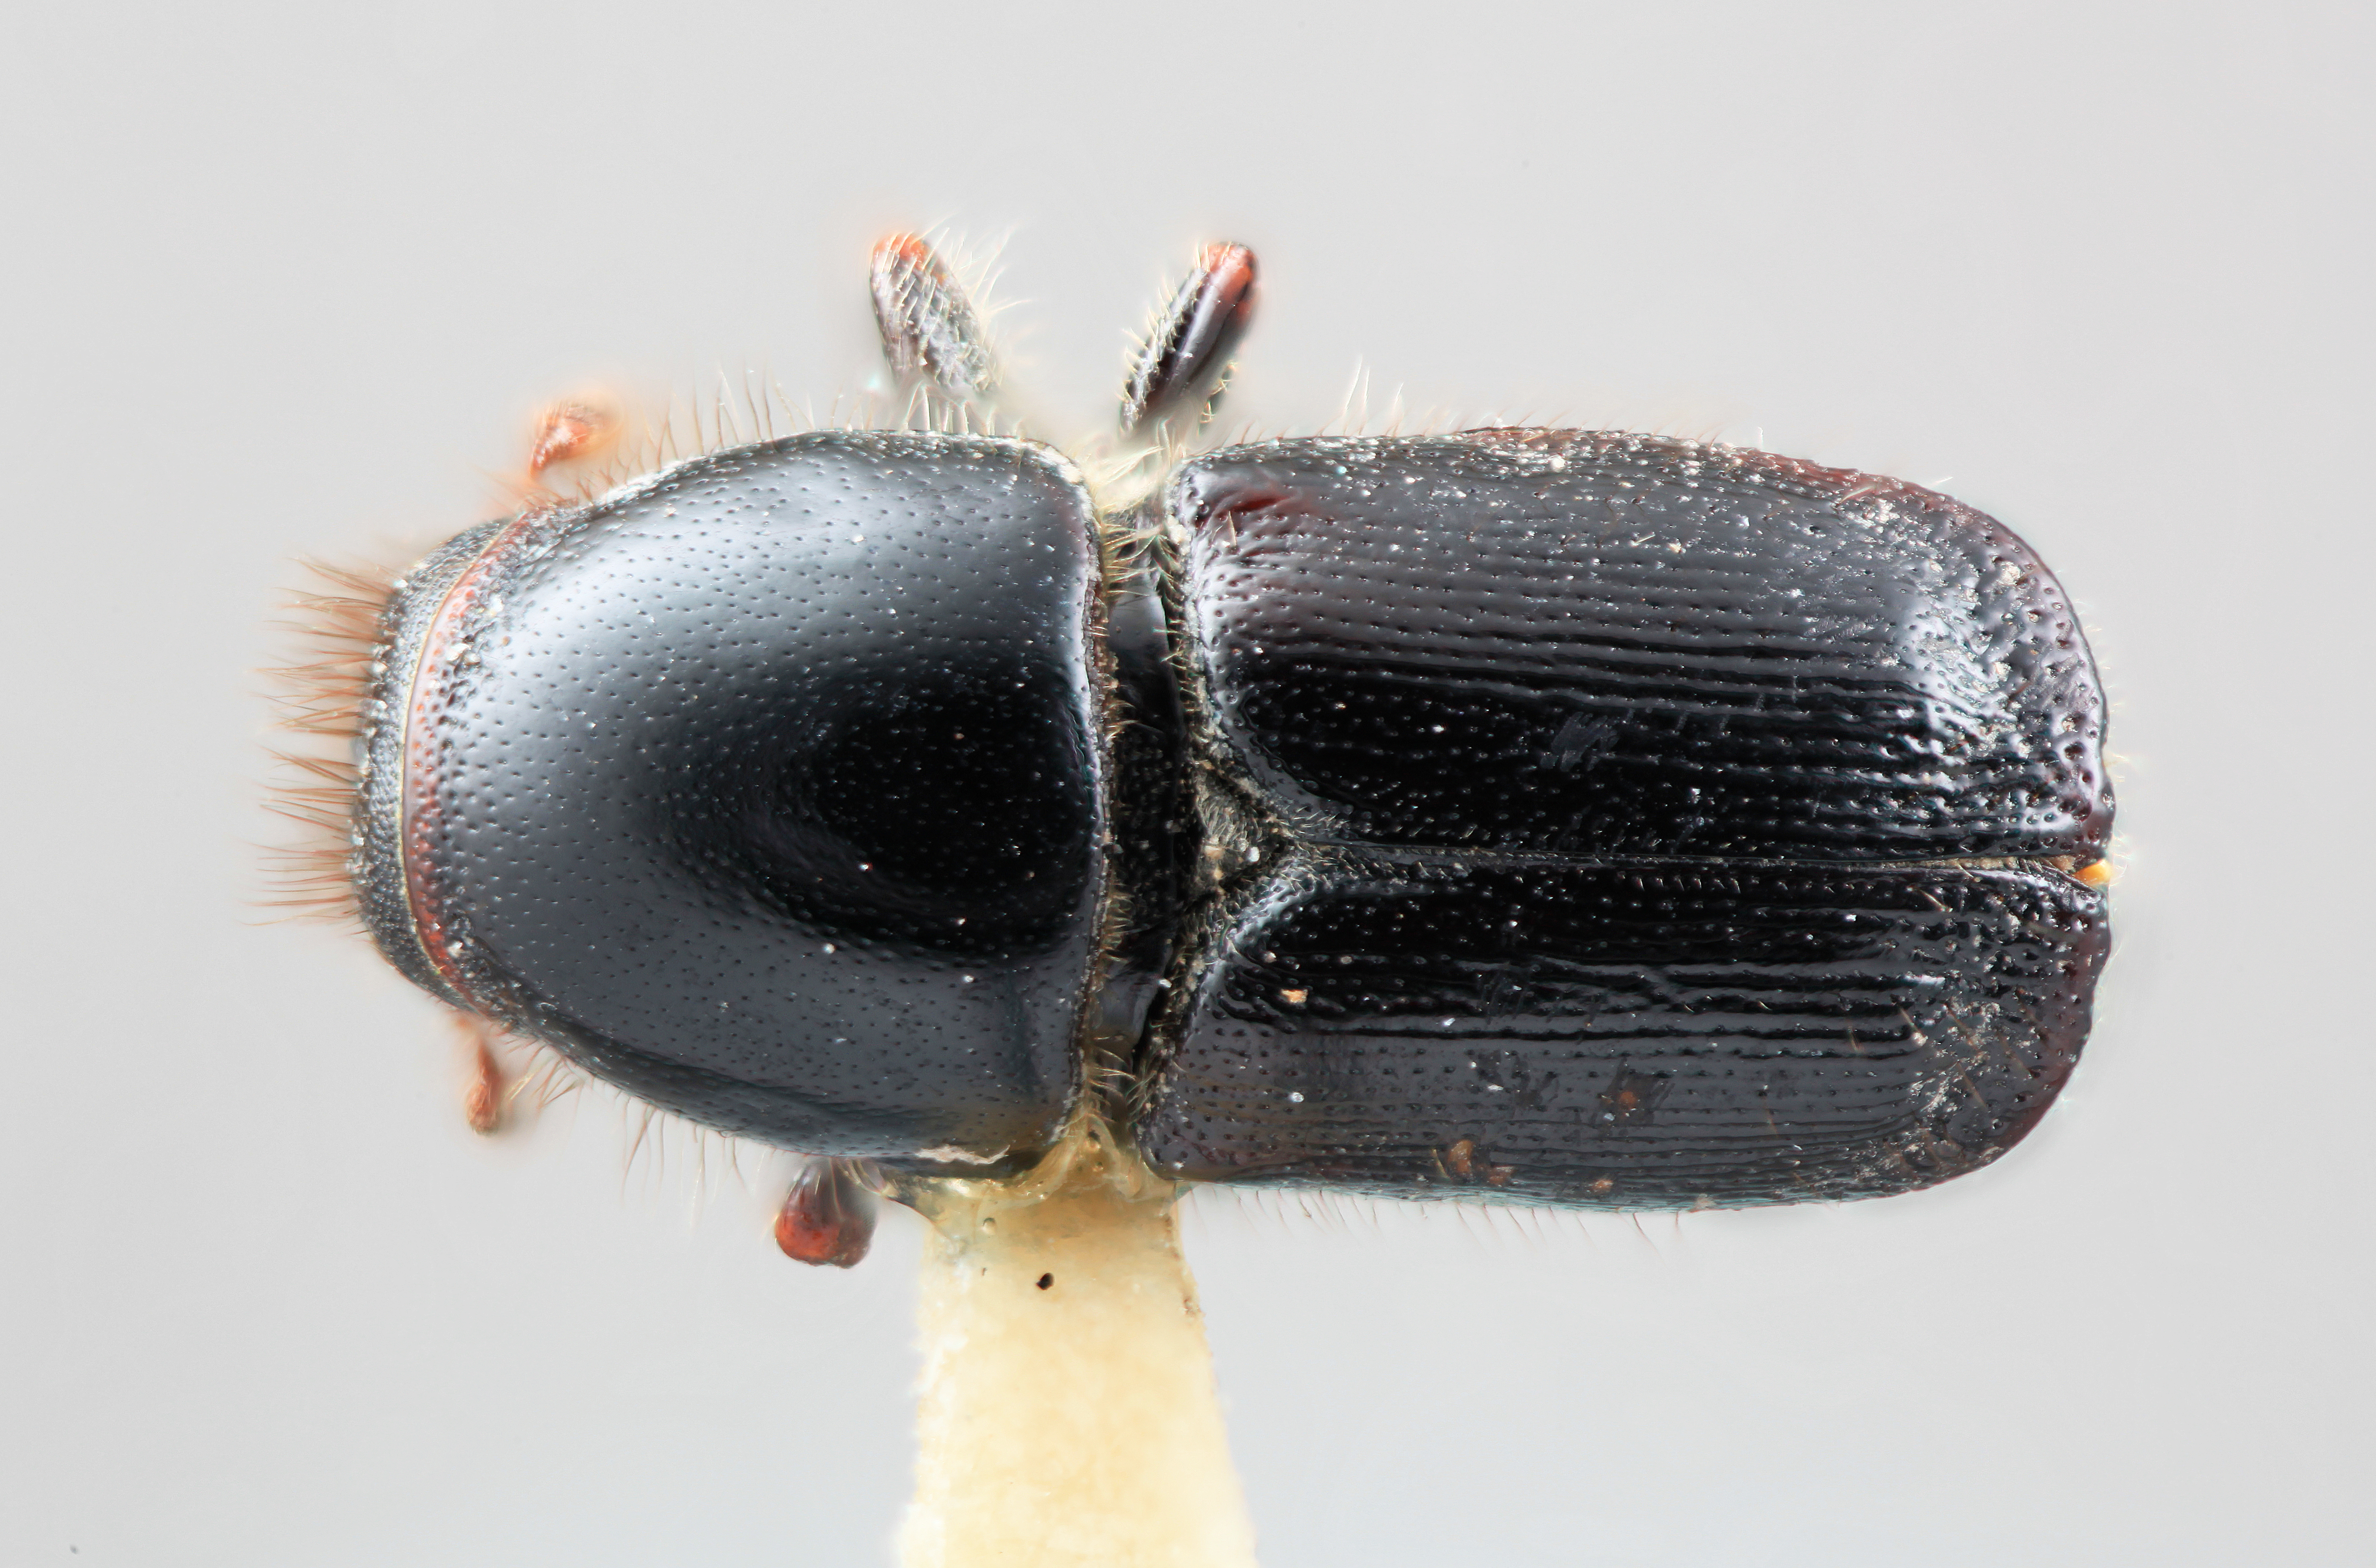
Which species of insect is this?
Scolytus mundus
